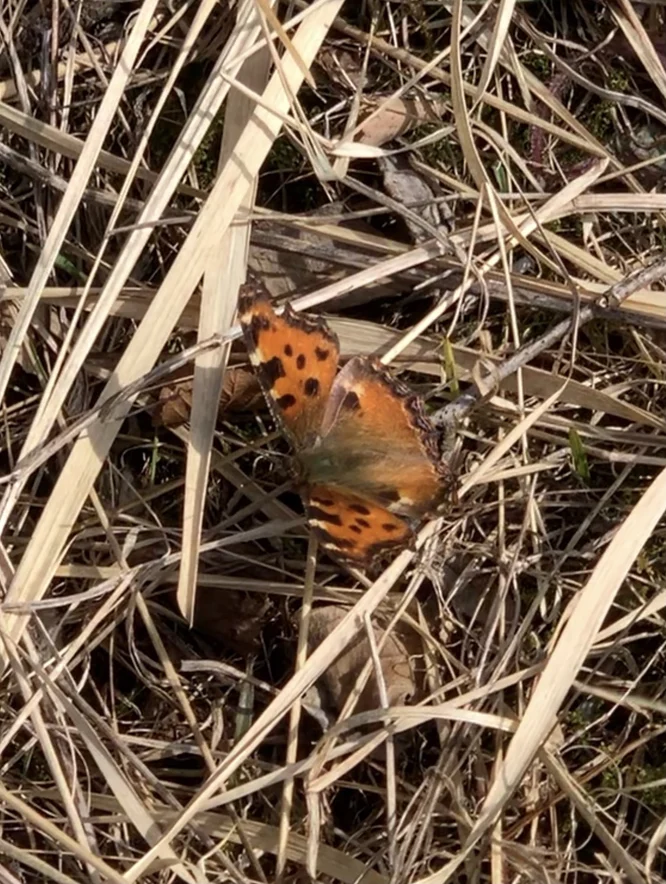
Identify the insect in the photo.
Nymphalis polychloros
